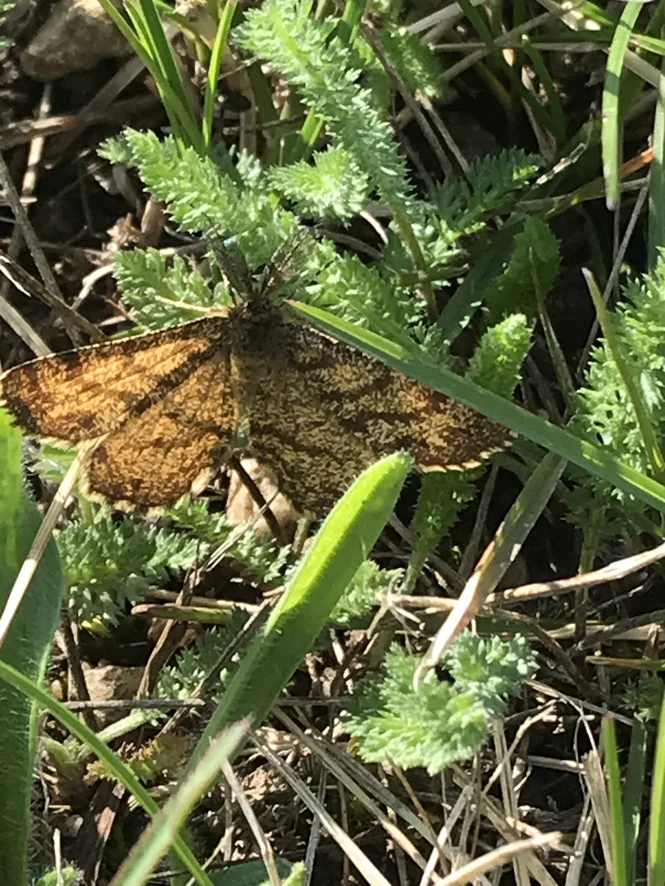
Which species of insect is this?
Ematurga atomaria
